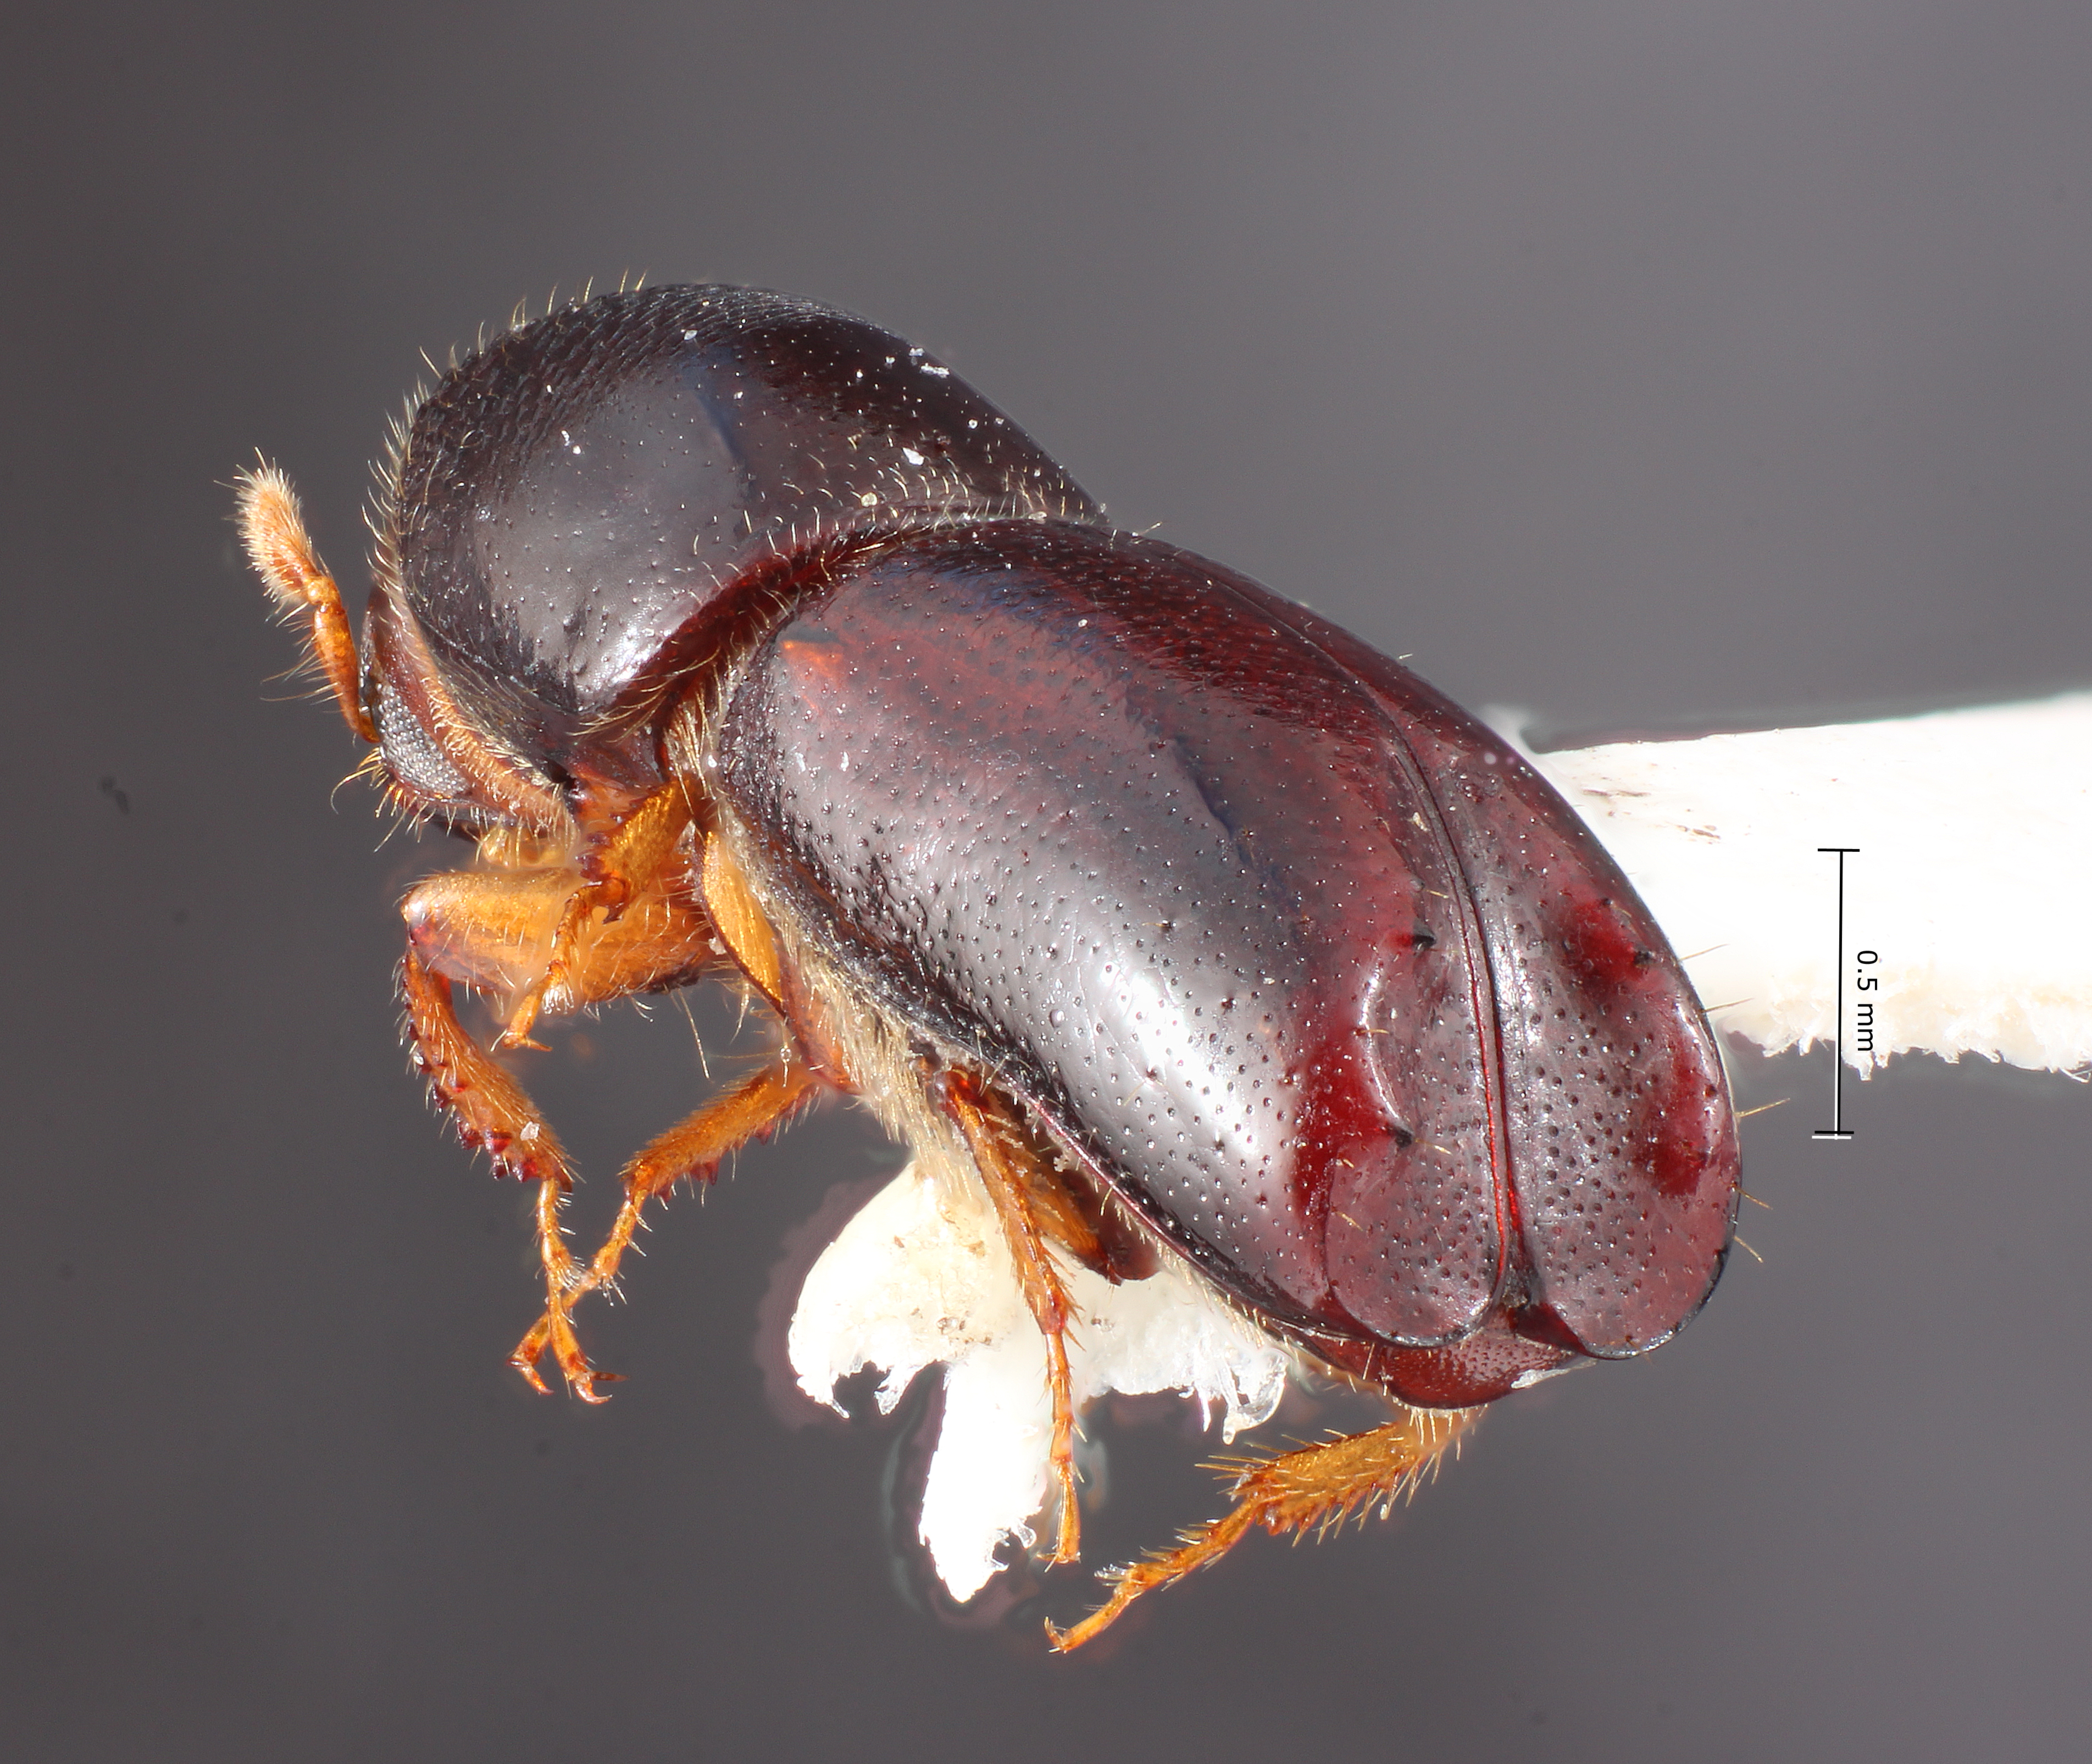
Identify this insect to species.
Monarthrum umbrinum
